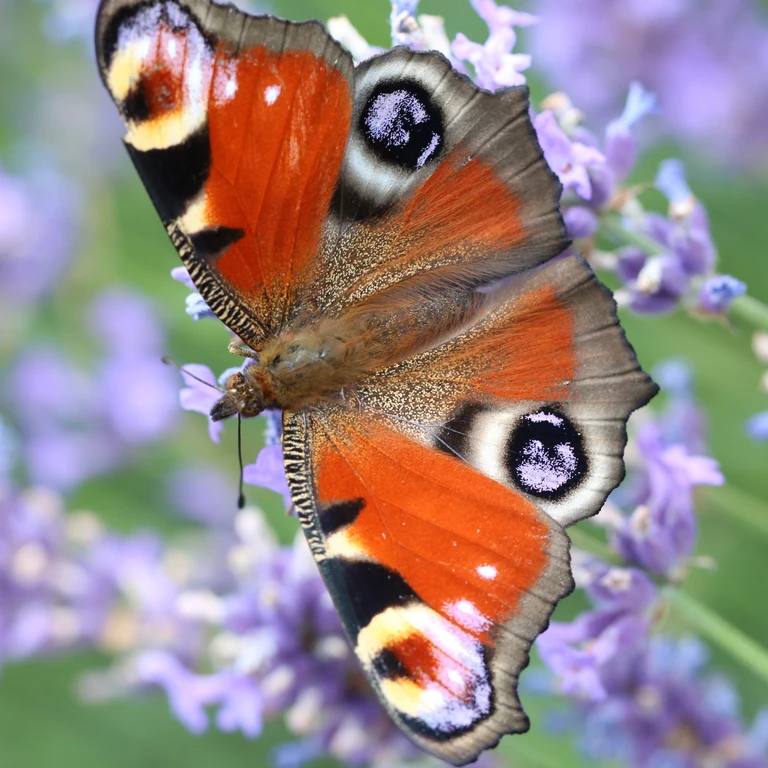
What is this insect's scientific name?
Aglais io
